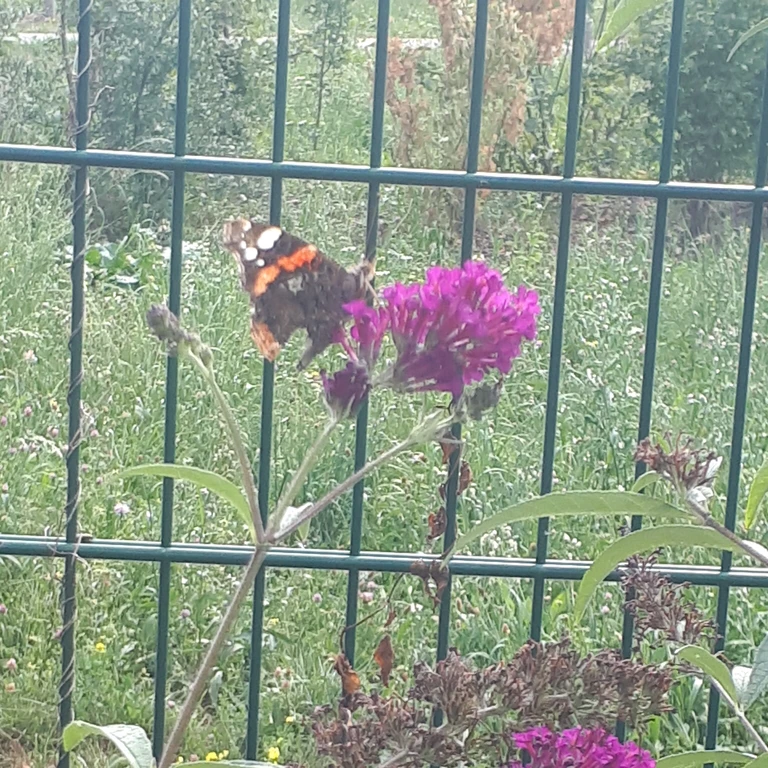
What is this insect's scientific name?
Vanessa atalanta
